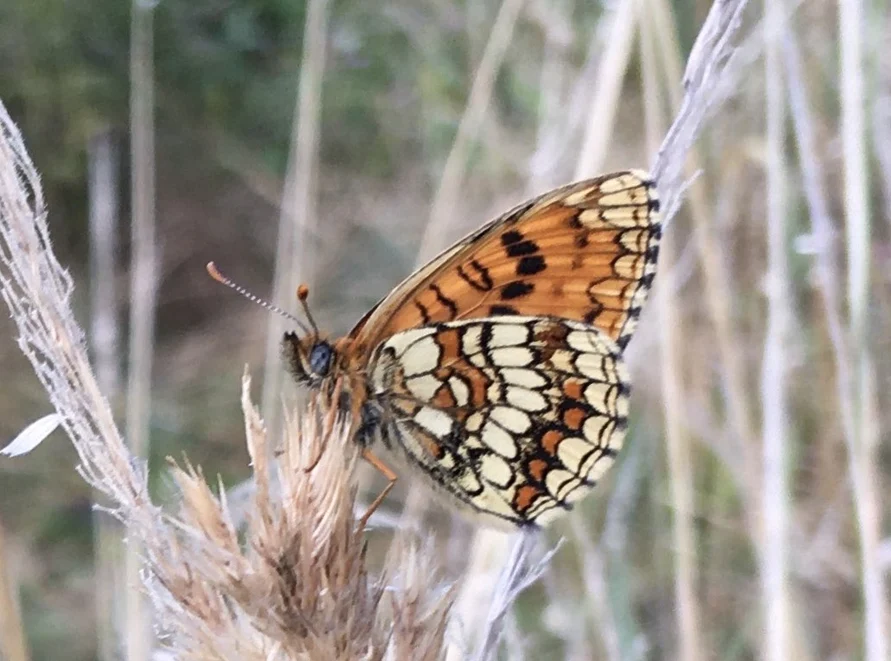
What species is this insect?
Melitaea athalia
